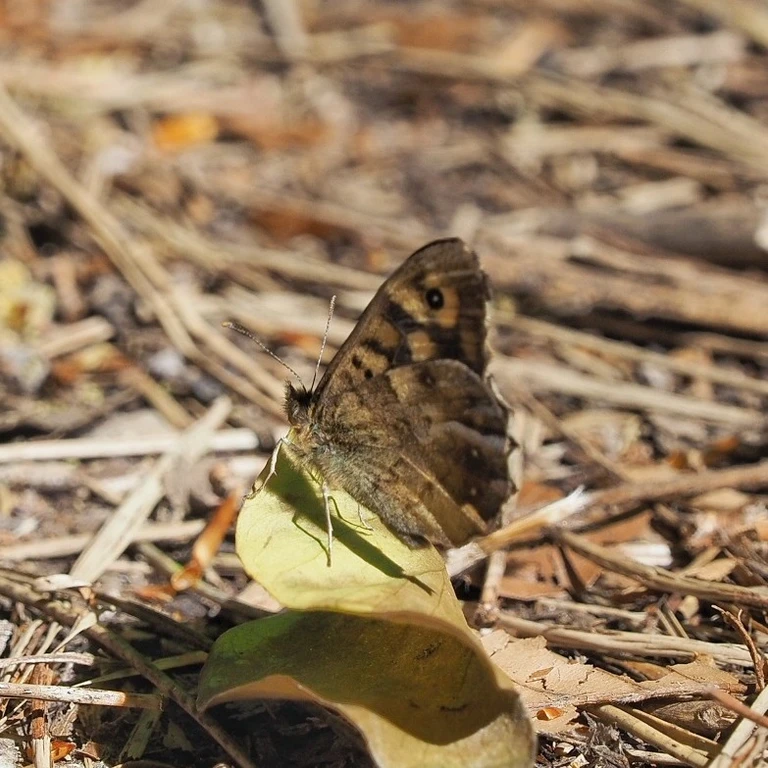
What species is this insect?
Pararge aegeria
